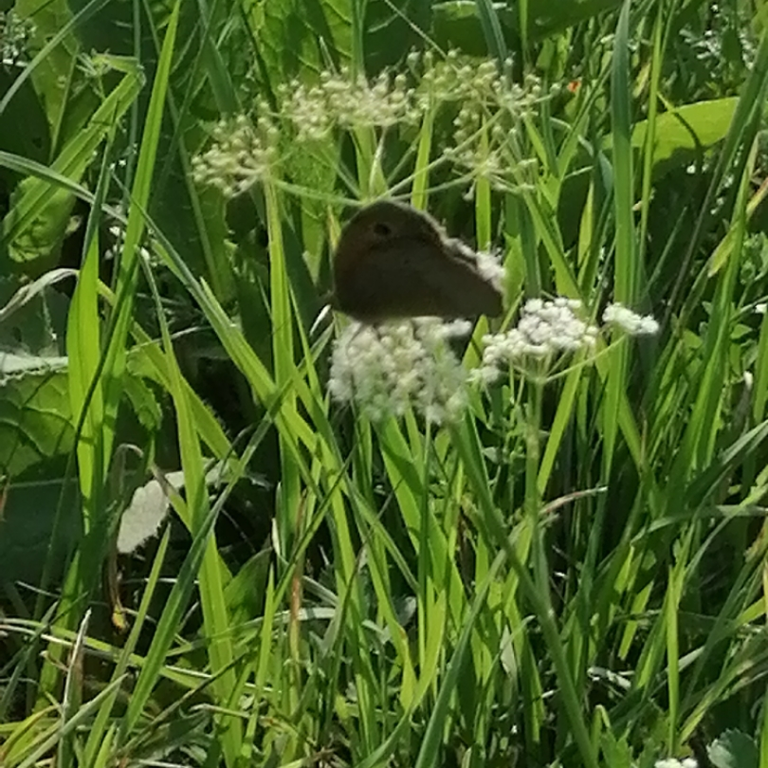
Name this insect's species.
Maniola jurtina
